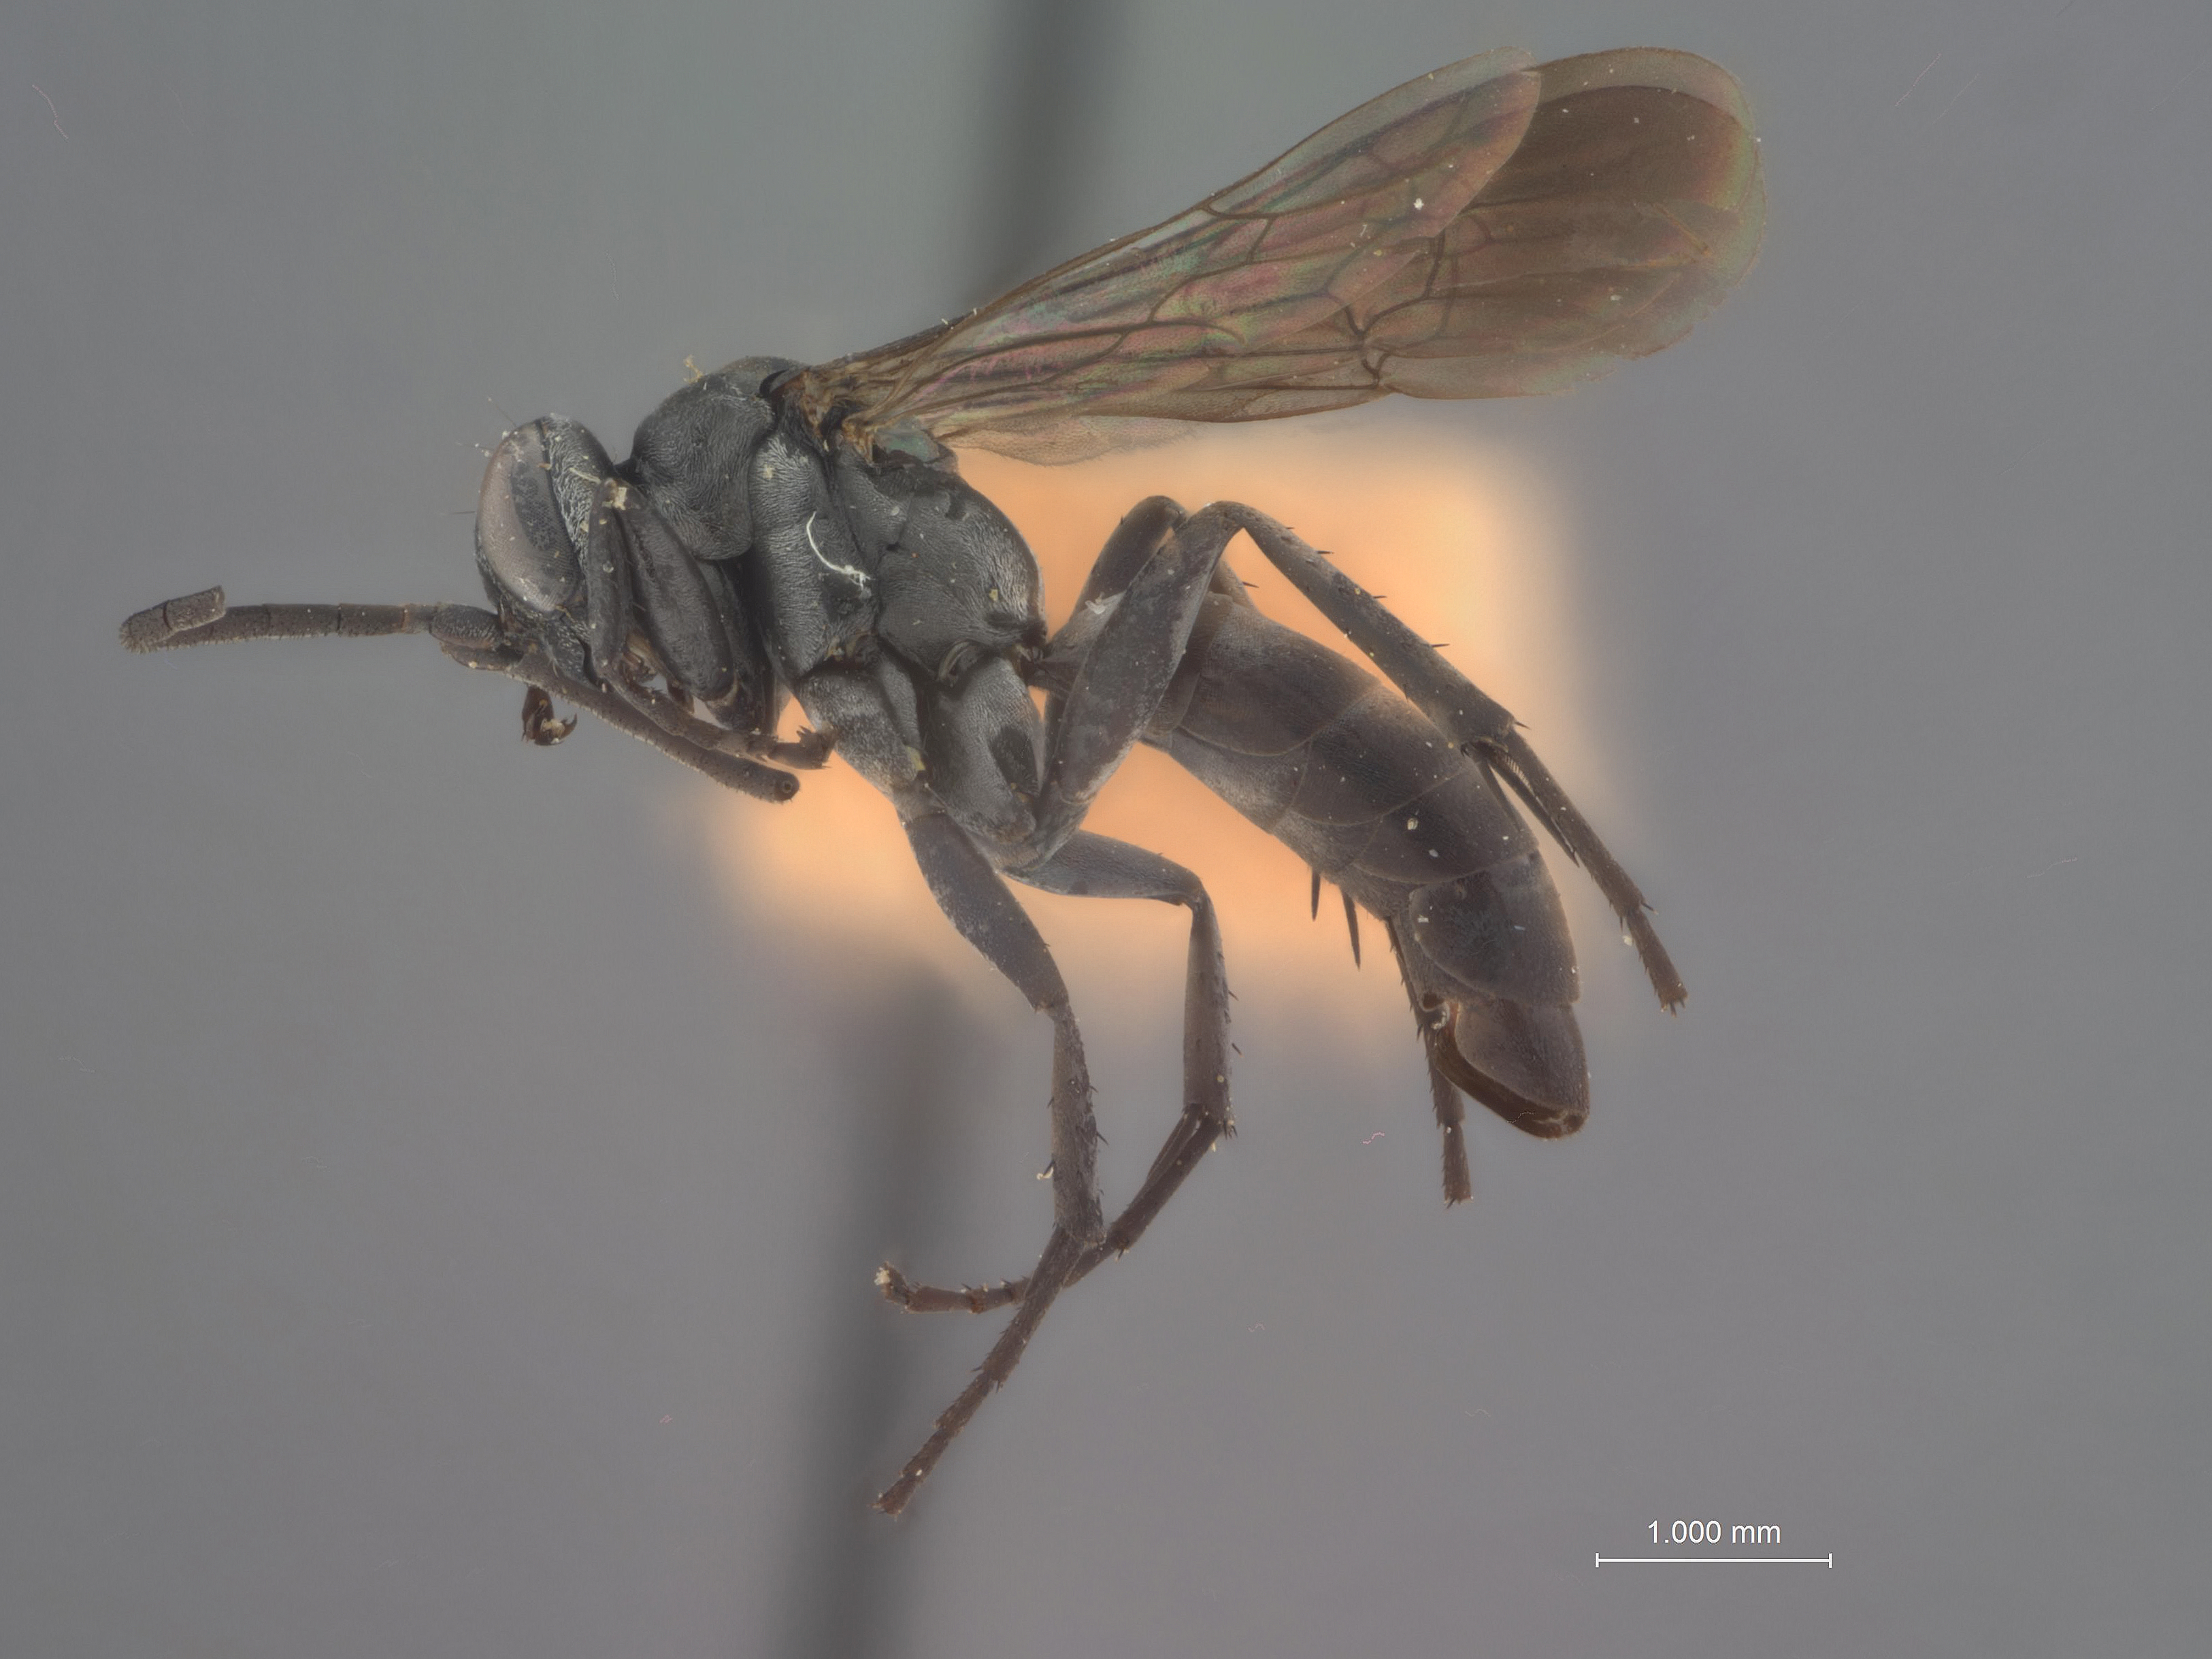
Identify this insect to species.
Pompilus anomalus
